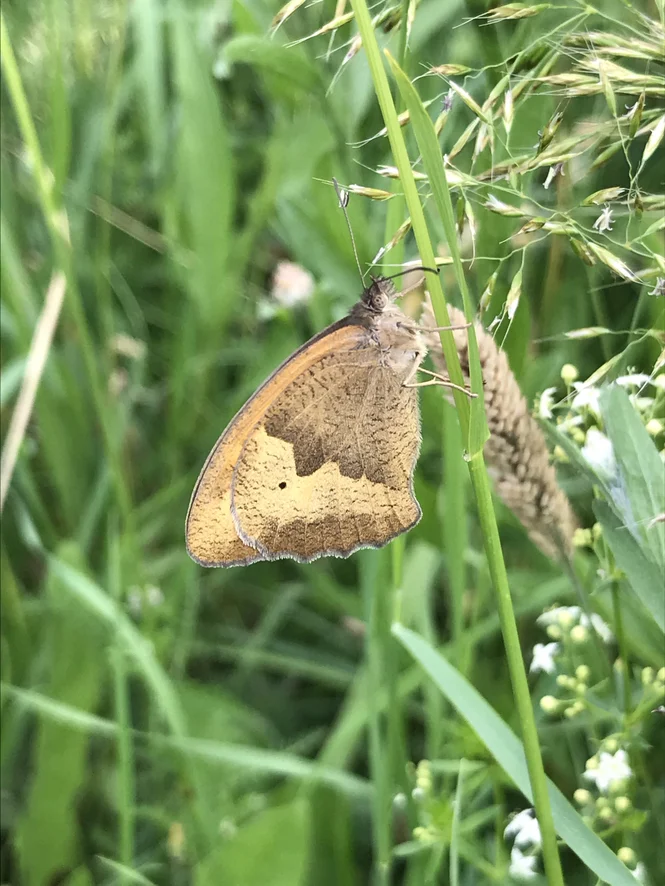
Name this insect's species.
Maniola jurtina
